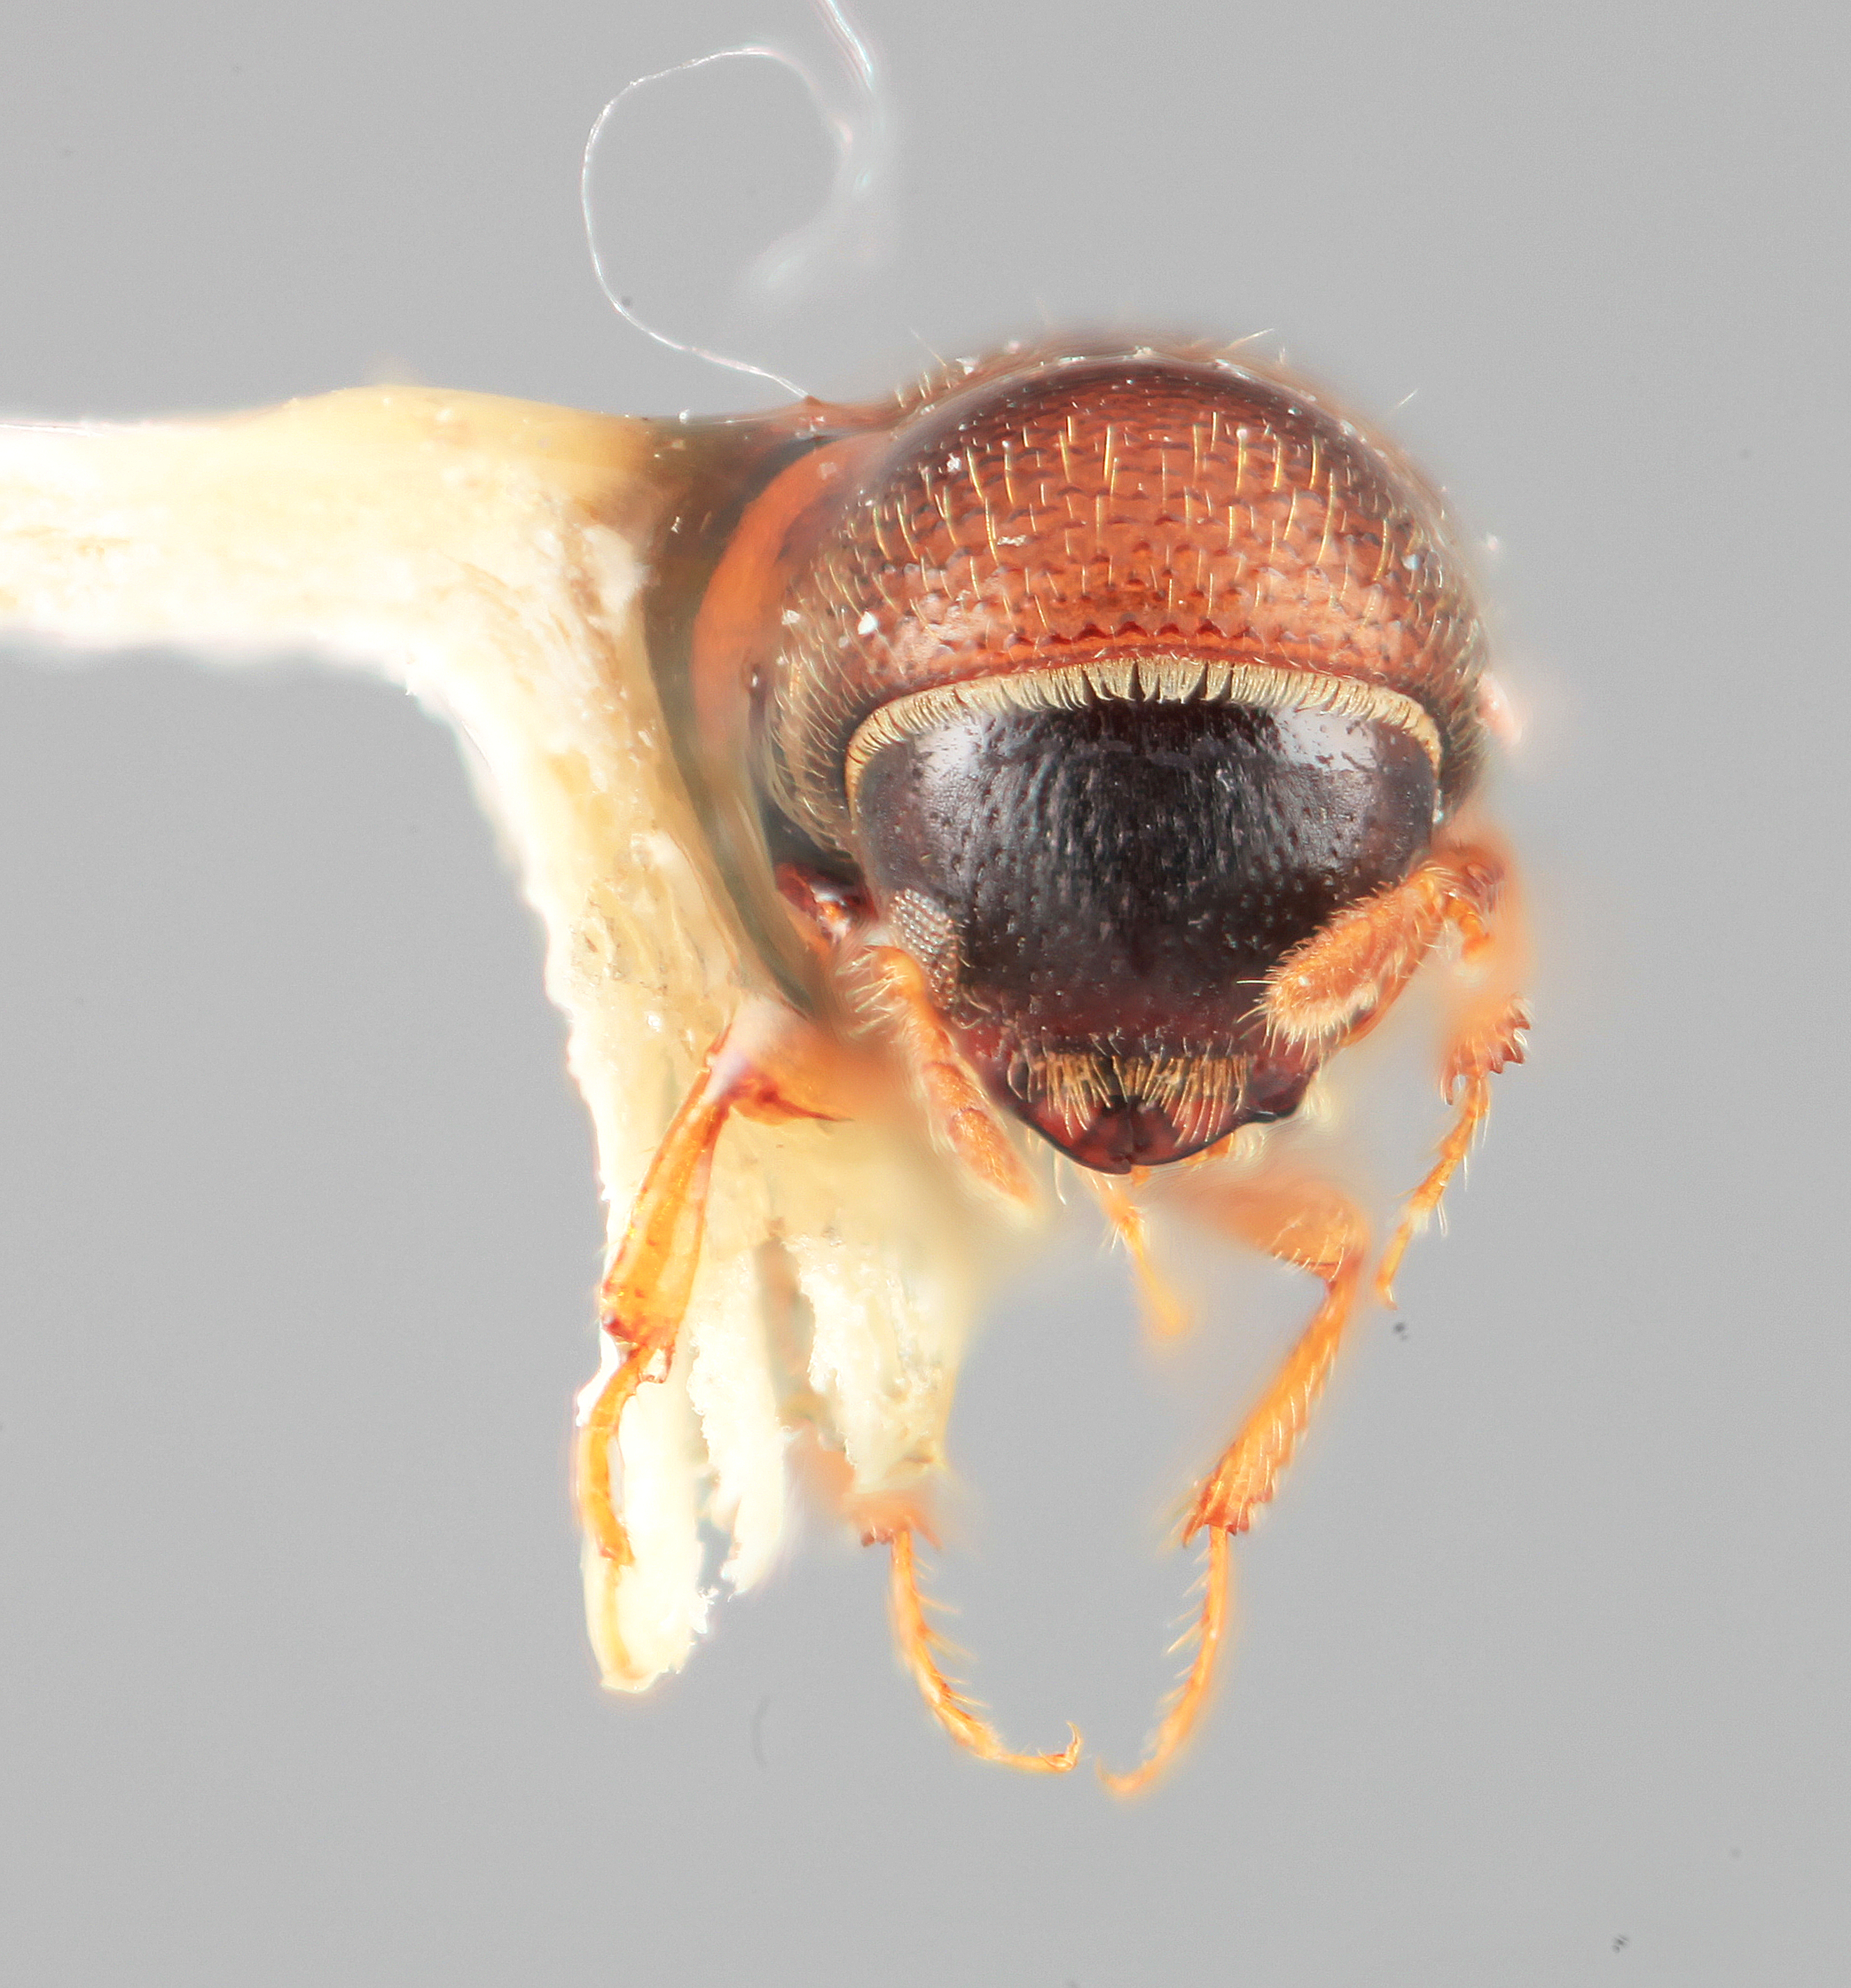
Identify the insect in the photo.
Monarthrum adjustum
